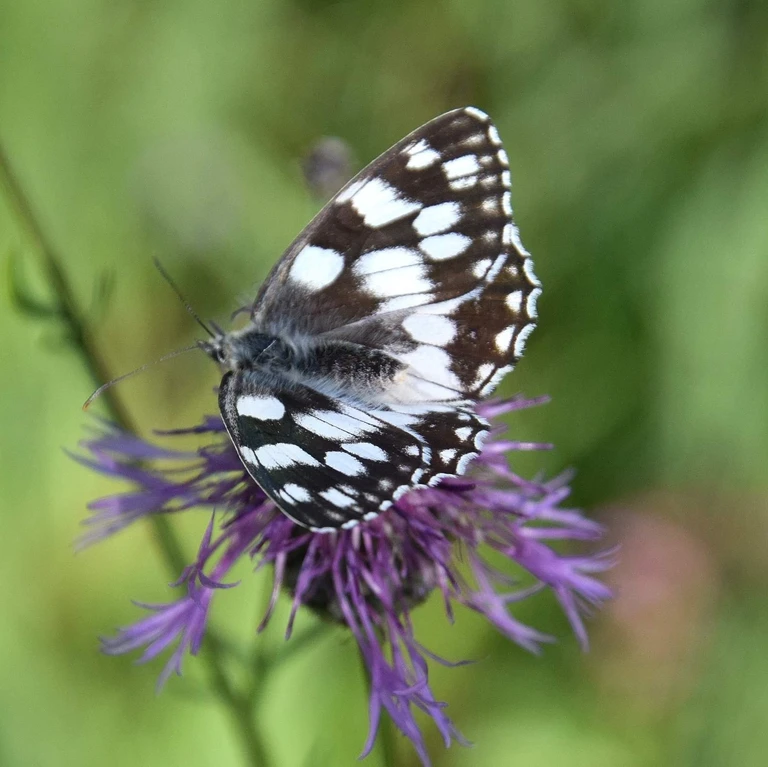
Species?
Melanargia galathea
